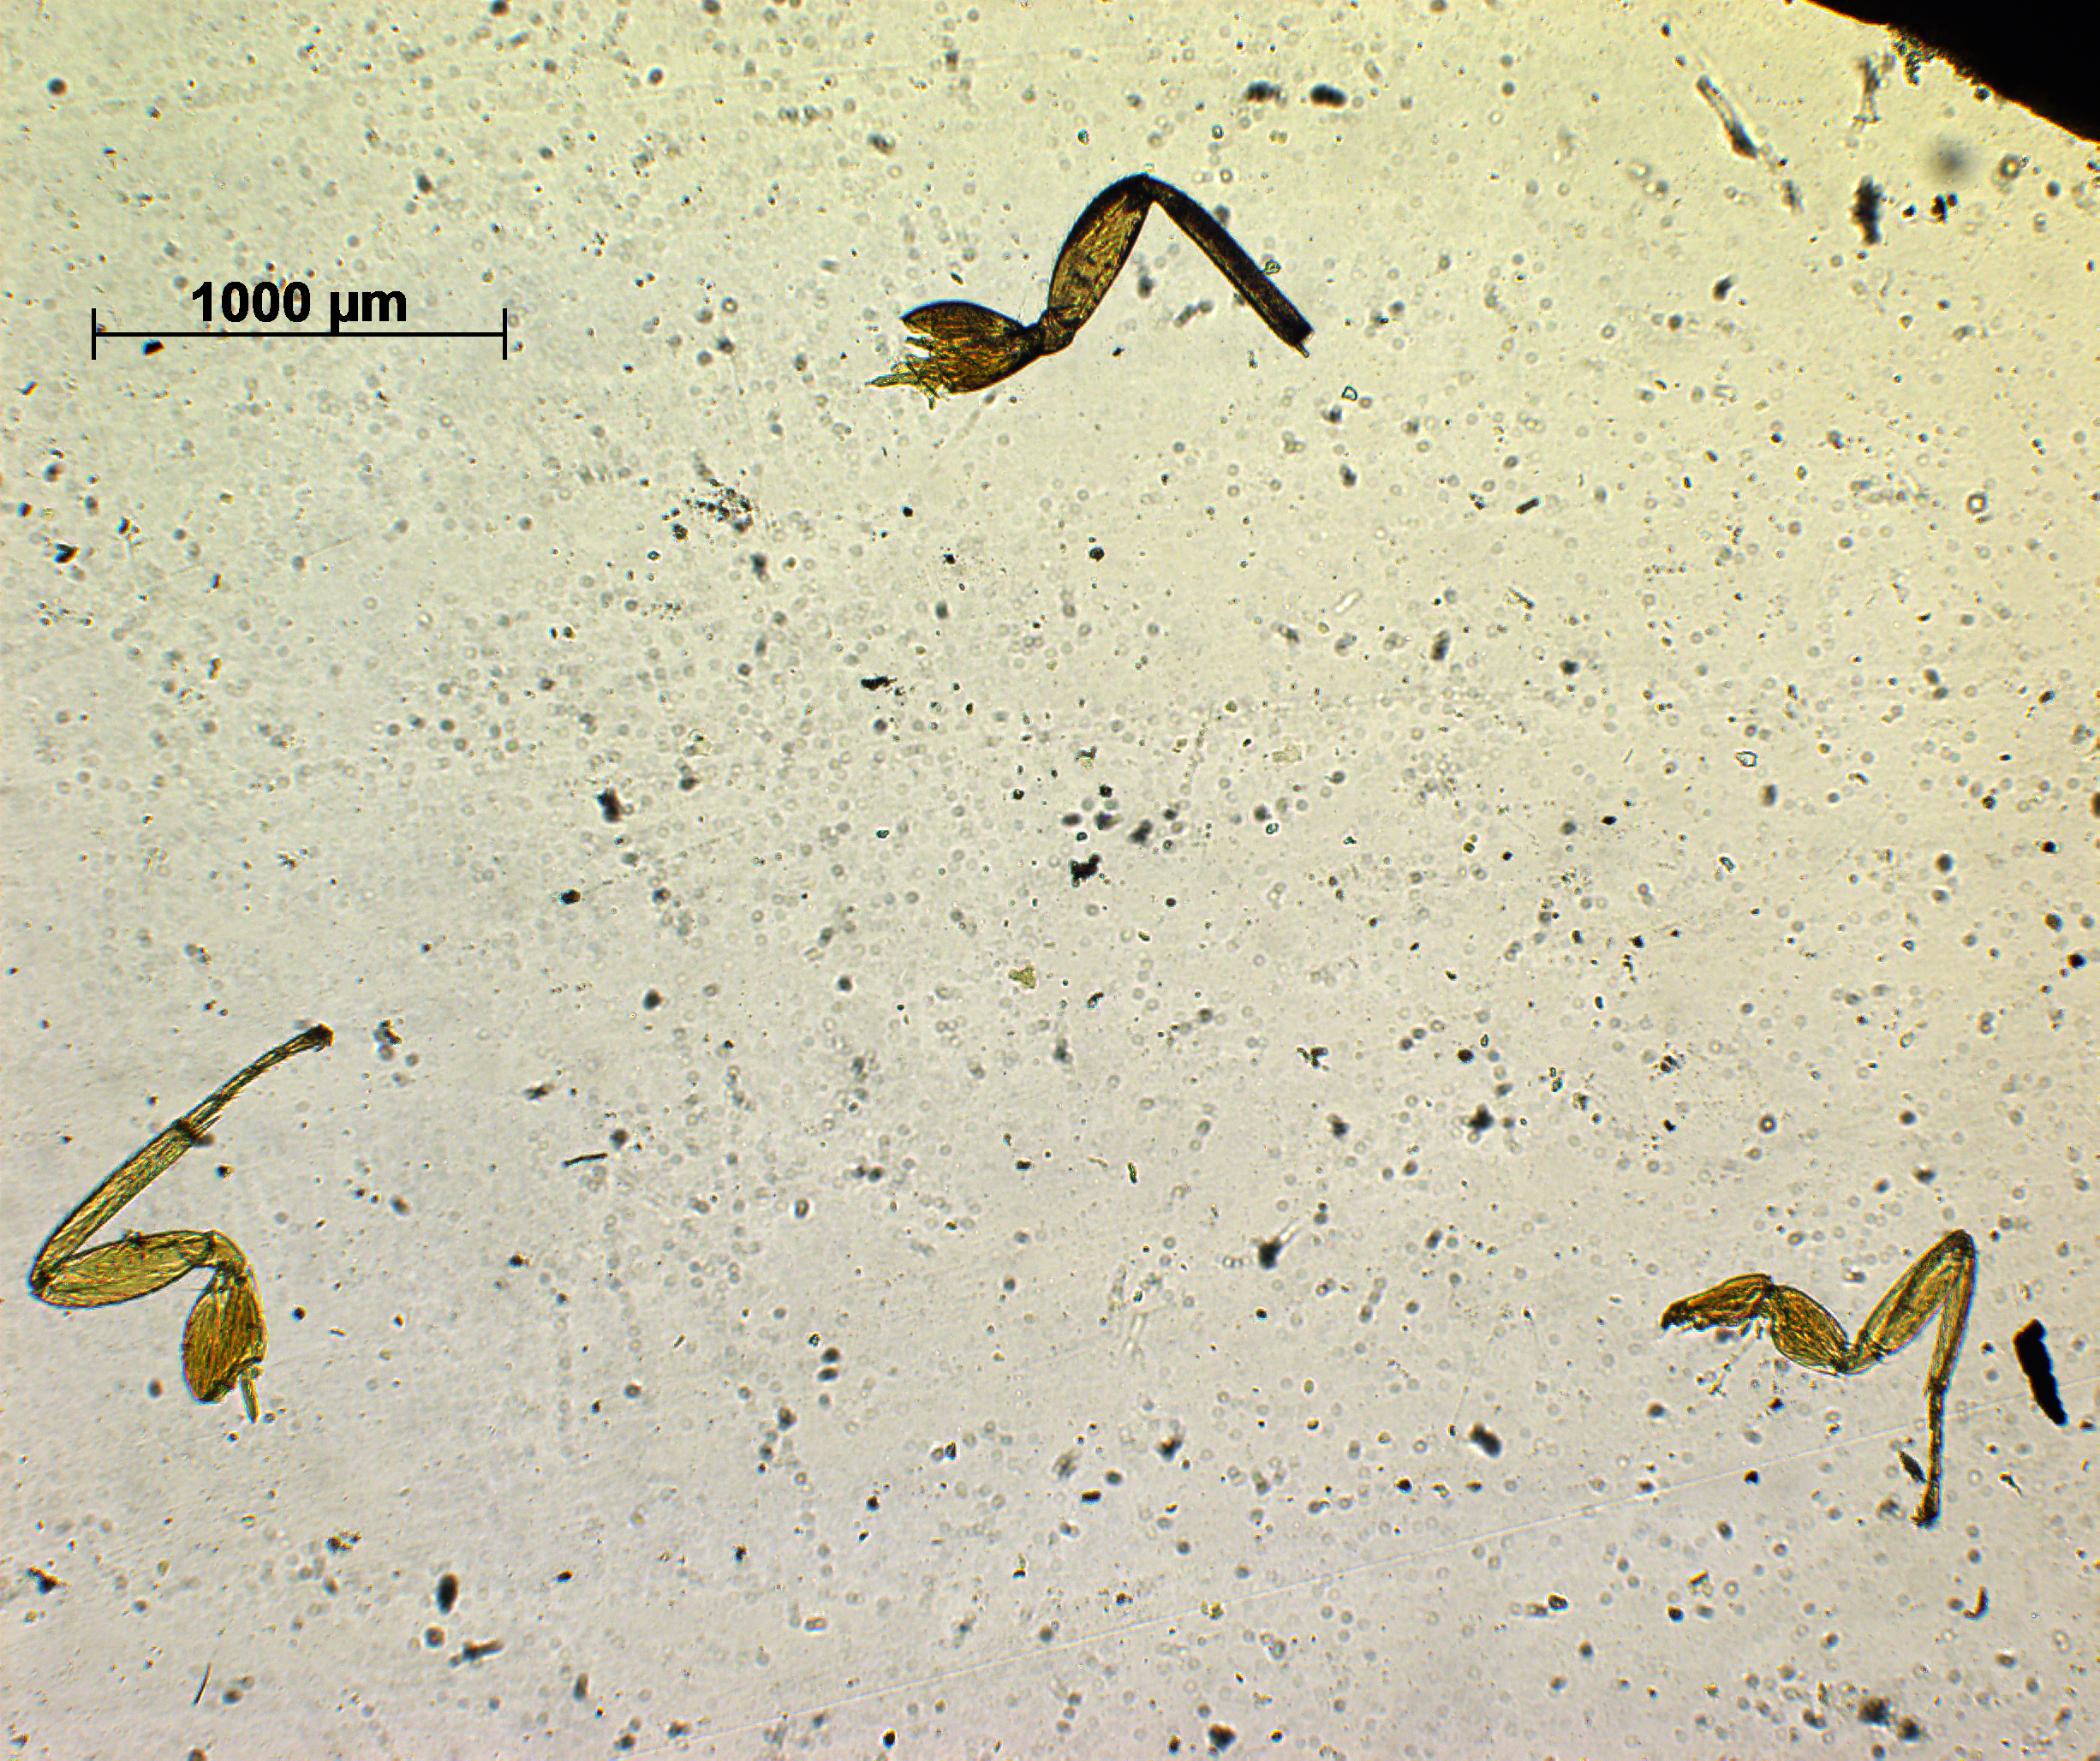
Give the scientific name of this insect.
Tetrastichus shencottensis
